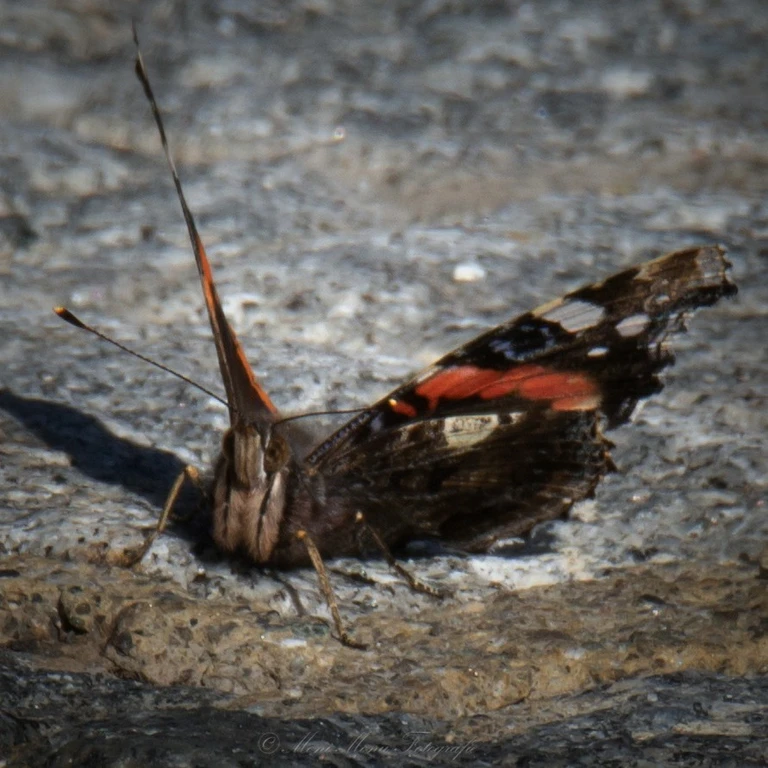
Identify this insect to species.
Vanessa atalanta
